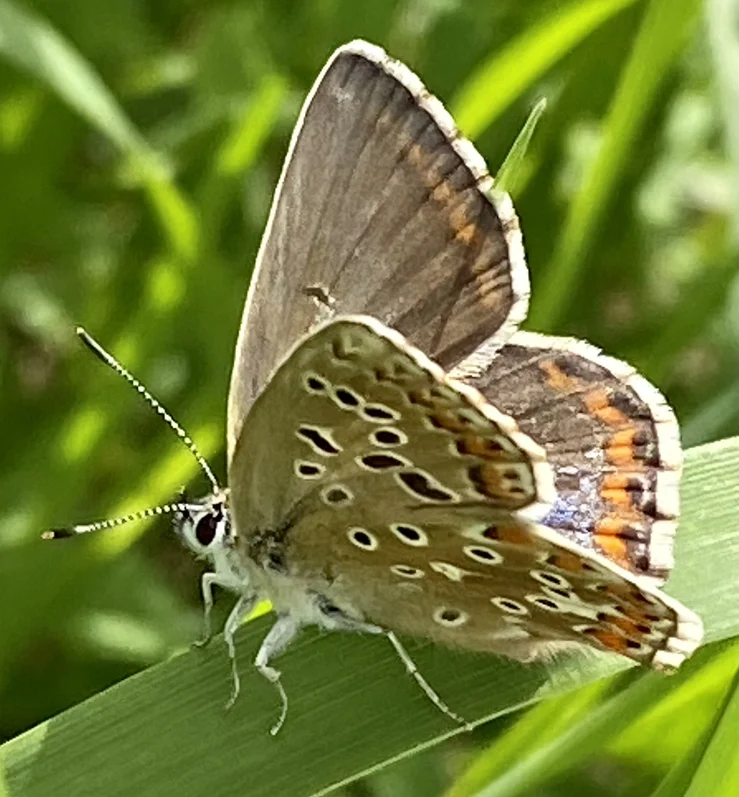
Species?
Lysandra bellargus
